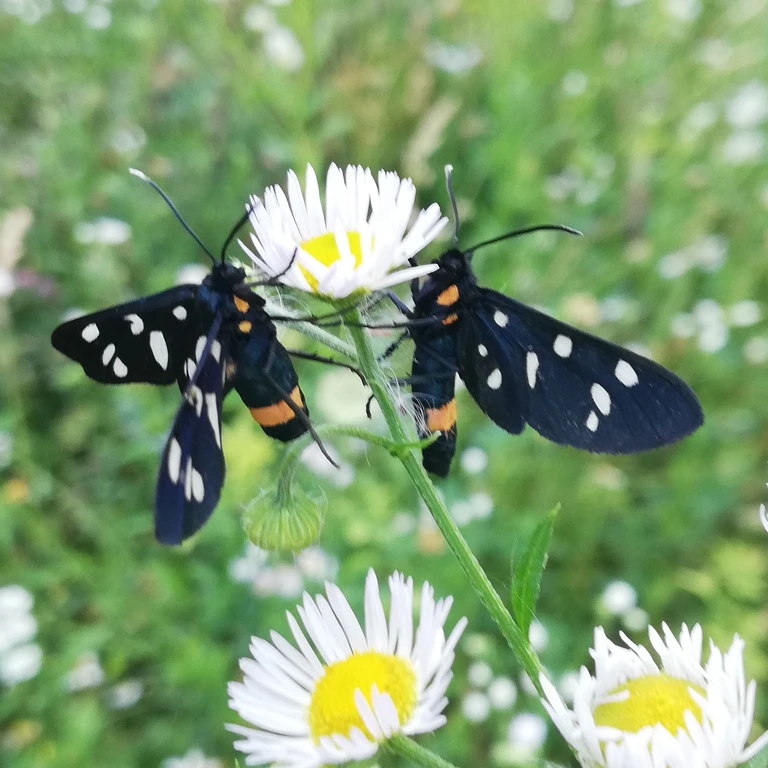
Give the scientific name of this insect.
Amata phegea
